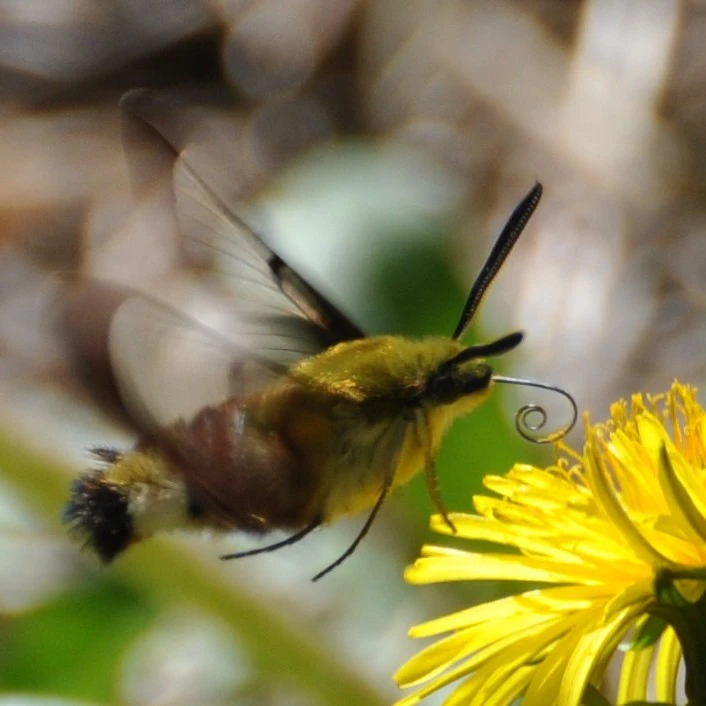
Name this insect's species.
Hemaris fuciformis
